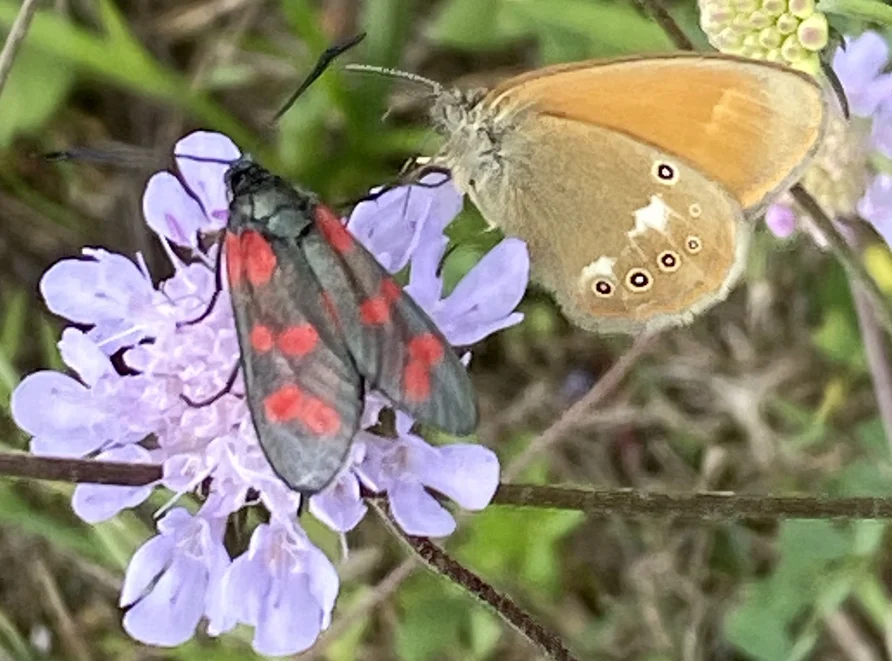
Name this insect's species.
Coenonympha glycerion (also Coenonympha iphis)
